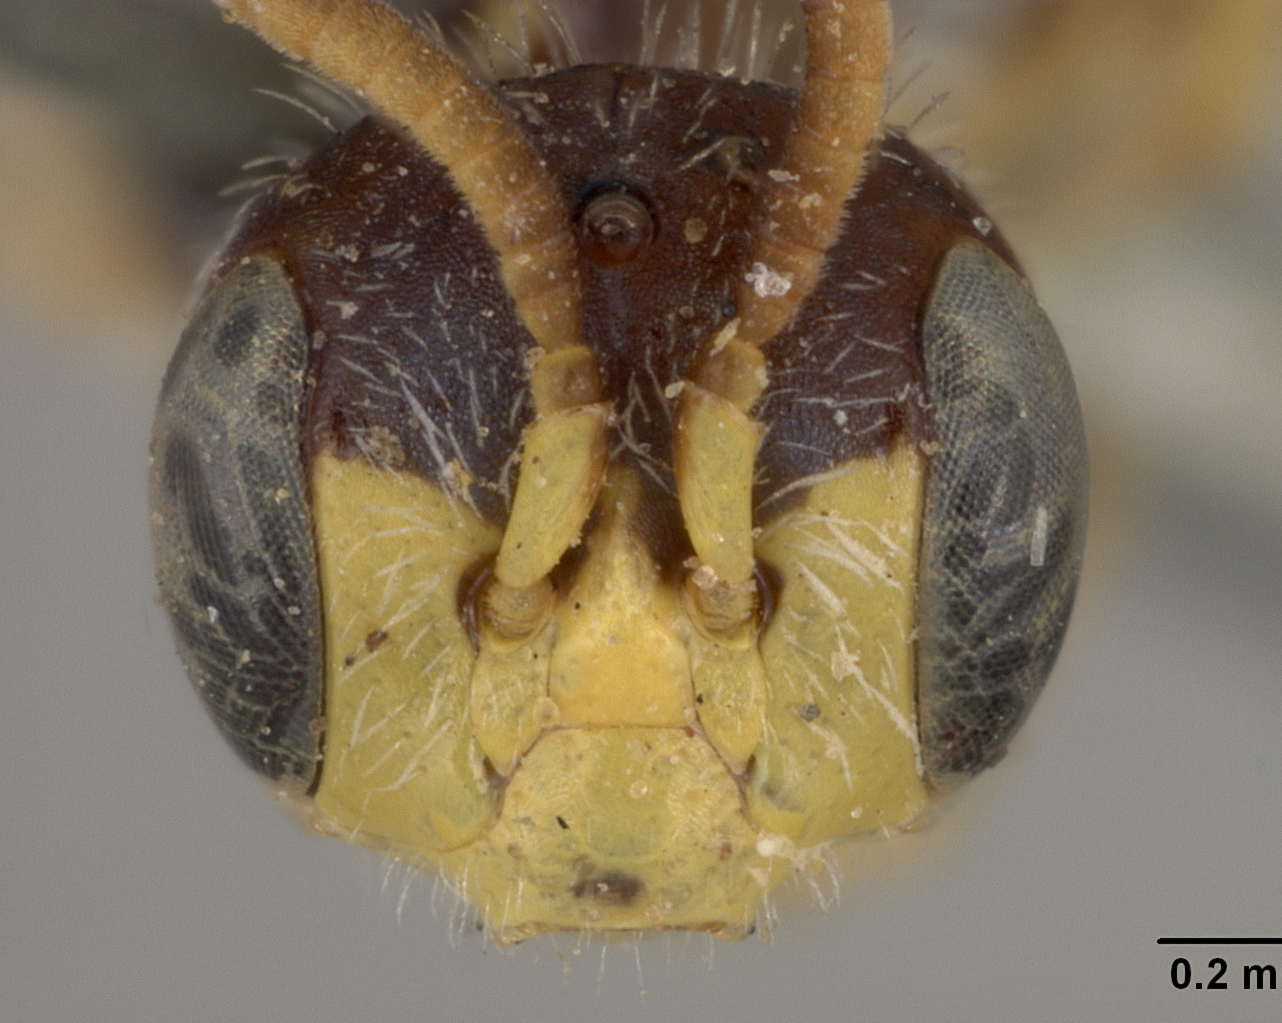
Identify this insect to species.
Perdita erigeronis
